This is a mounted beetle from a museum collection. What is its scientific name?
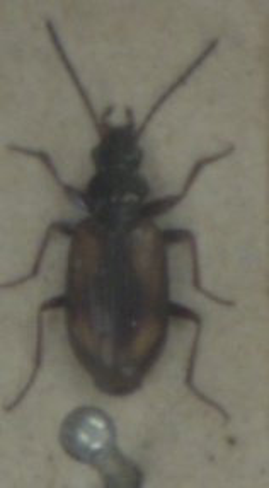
Bembidion femoratum
